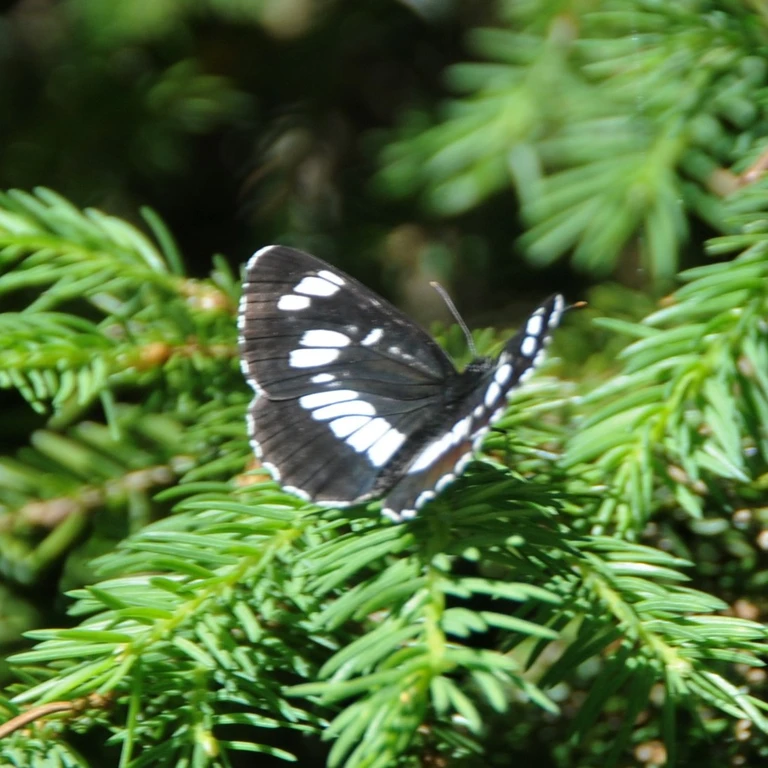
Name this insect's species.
Neptis rivularis
